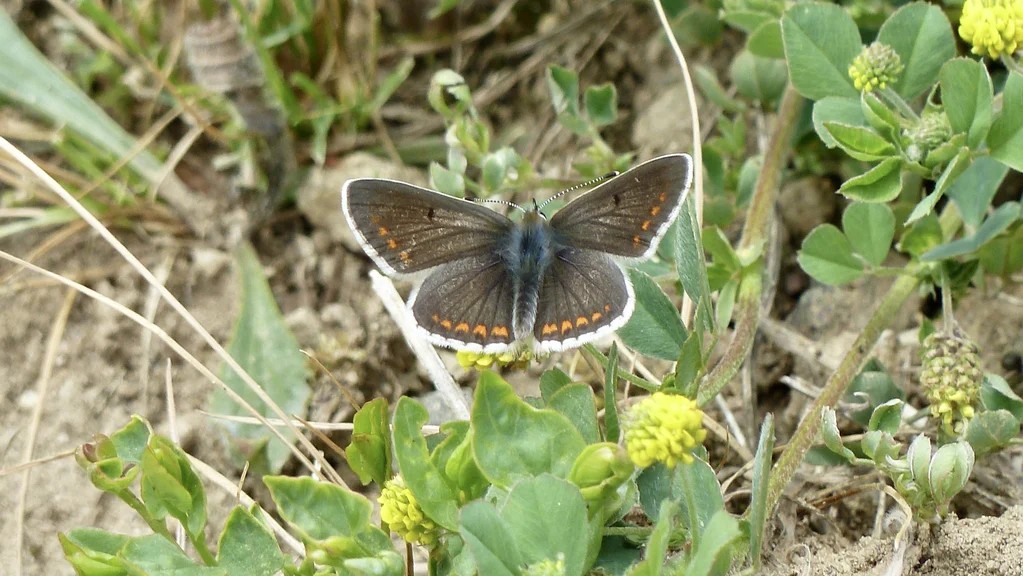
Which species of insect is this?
Aricia agestis/artaxerxes
